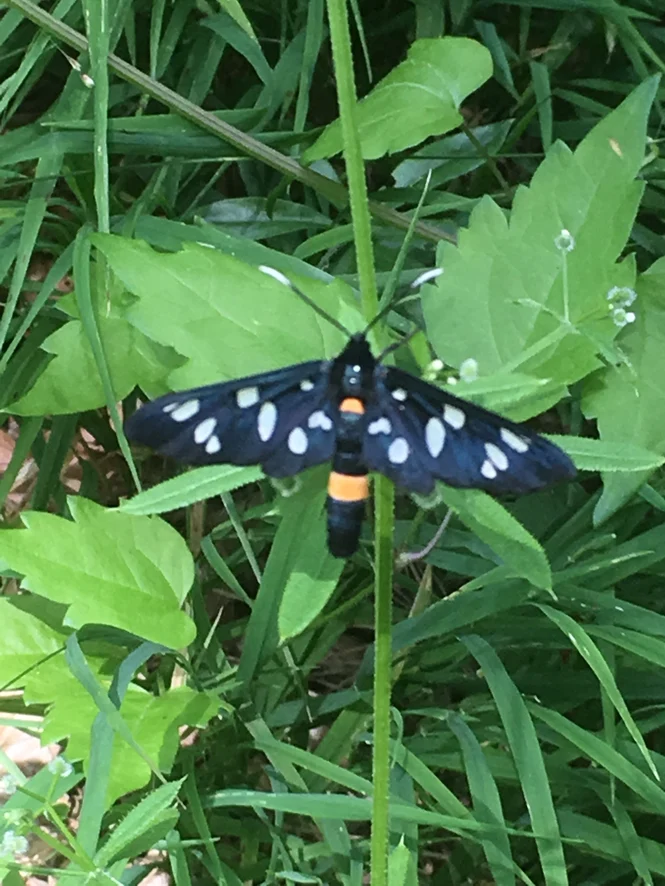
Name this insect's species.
Amata phegea
